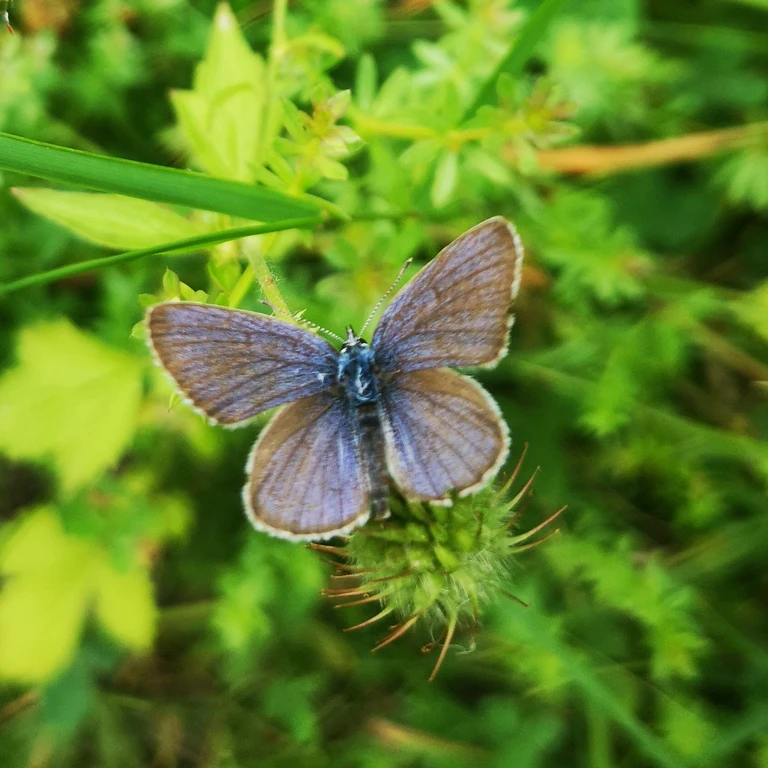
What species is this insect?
Cyaniris semiargus
